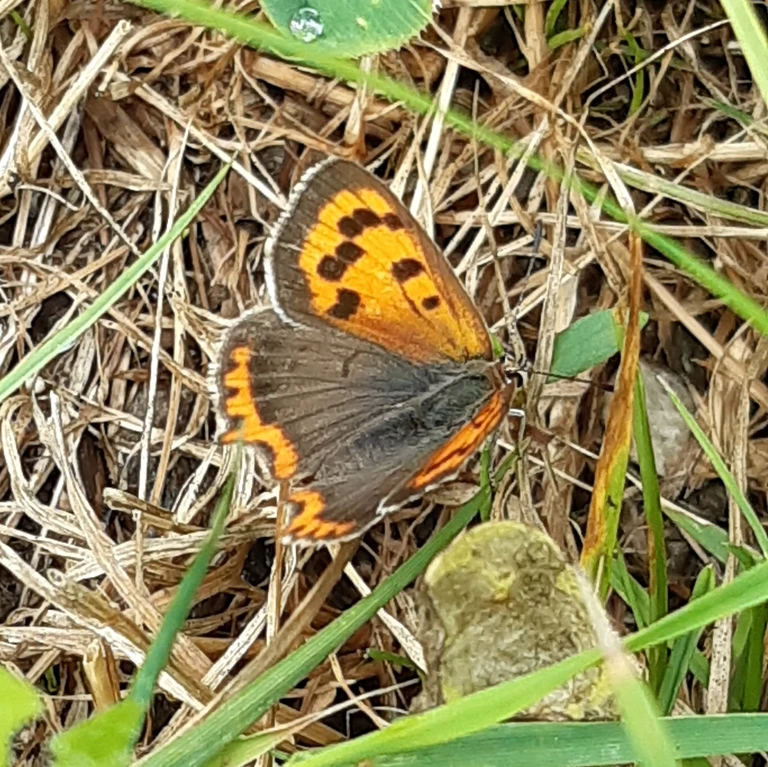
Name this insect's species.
Lycaena phlaeas
